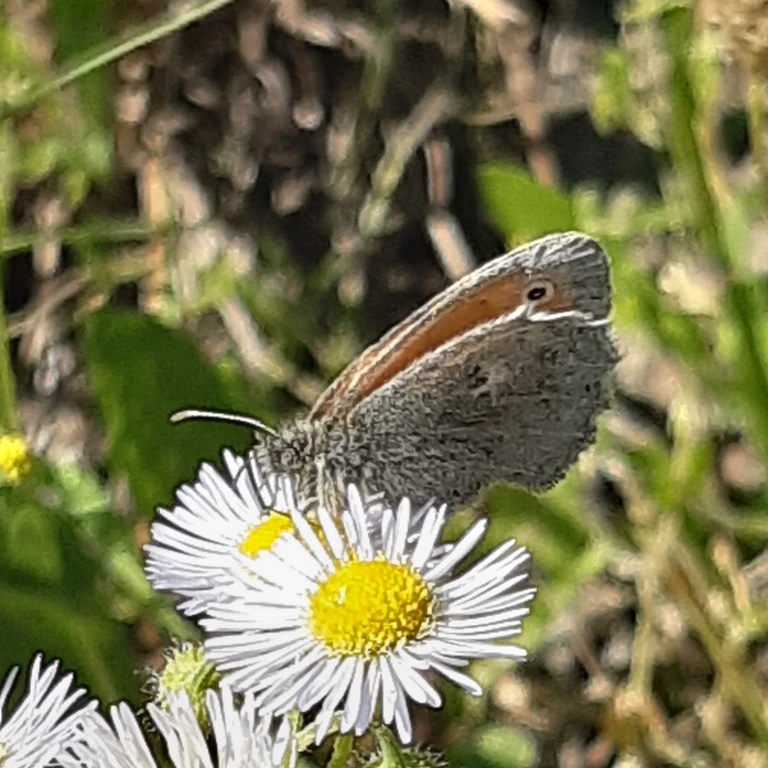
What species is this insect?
Coenonympha pamphilus
